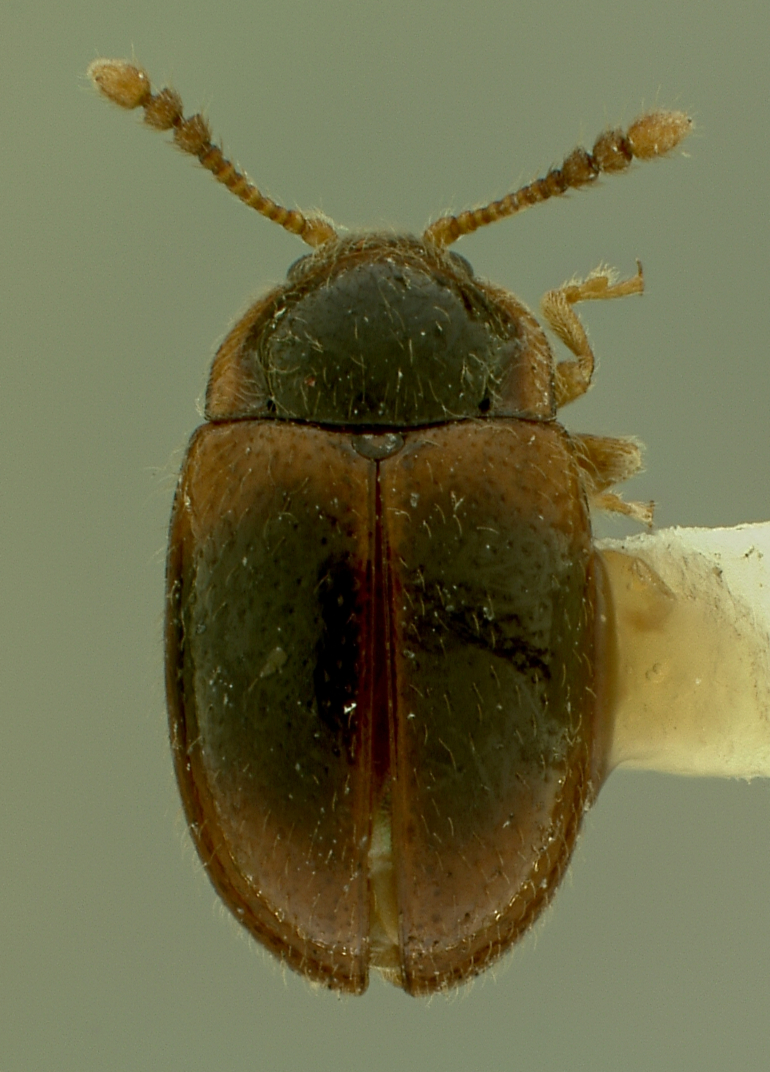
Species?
Stenotarsus politus
